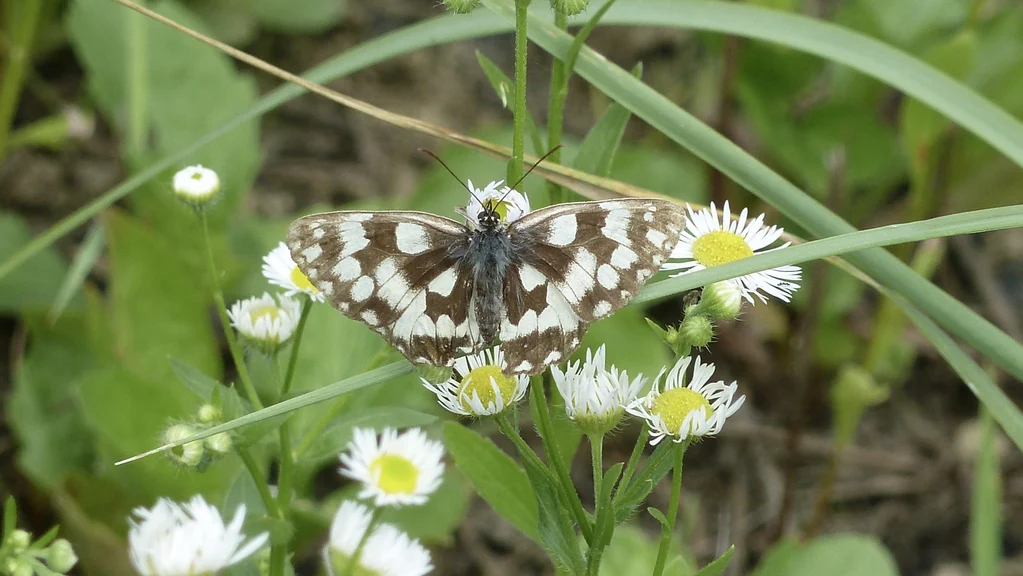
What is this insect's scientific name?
Melanargia galathea
